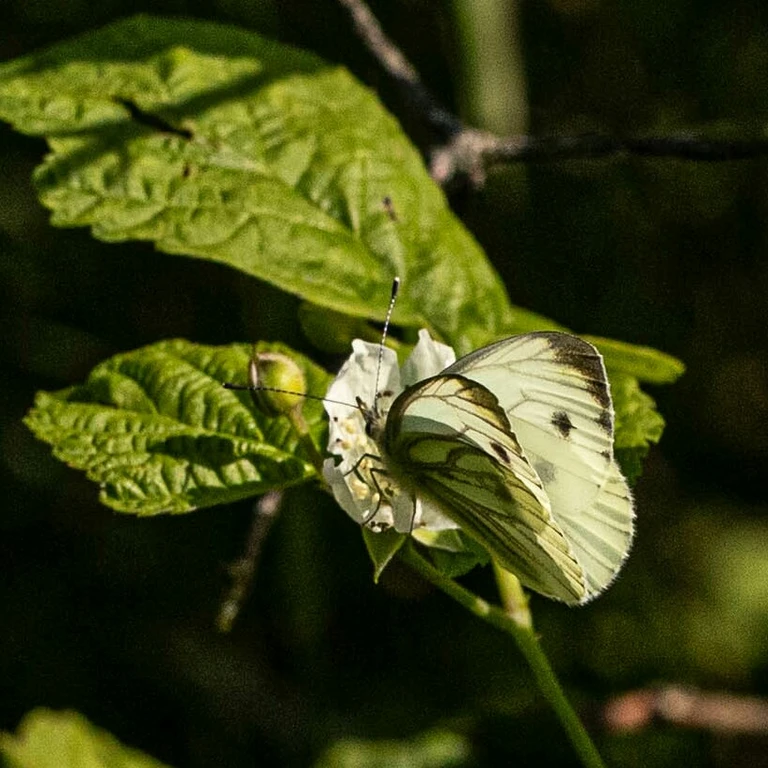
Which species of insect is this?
Pieris napi
